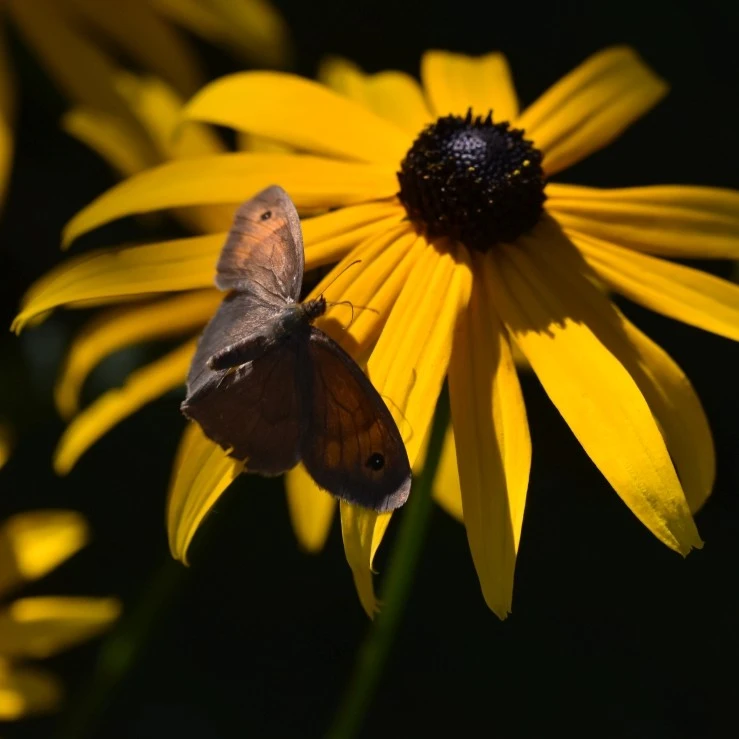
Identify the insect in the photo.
Maniola jurtina
